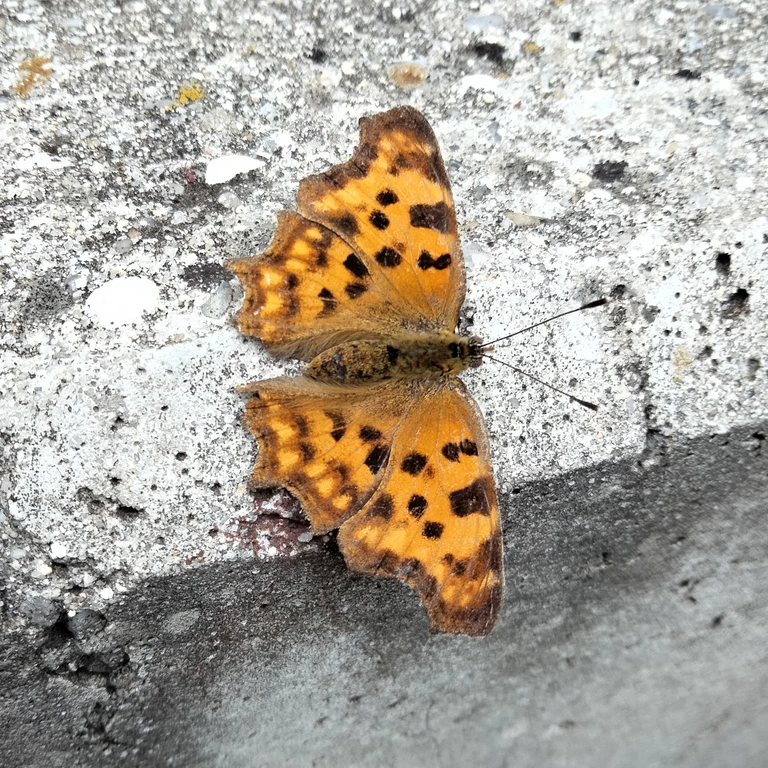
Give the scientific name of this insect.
Polygonia c-album
